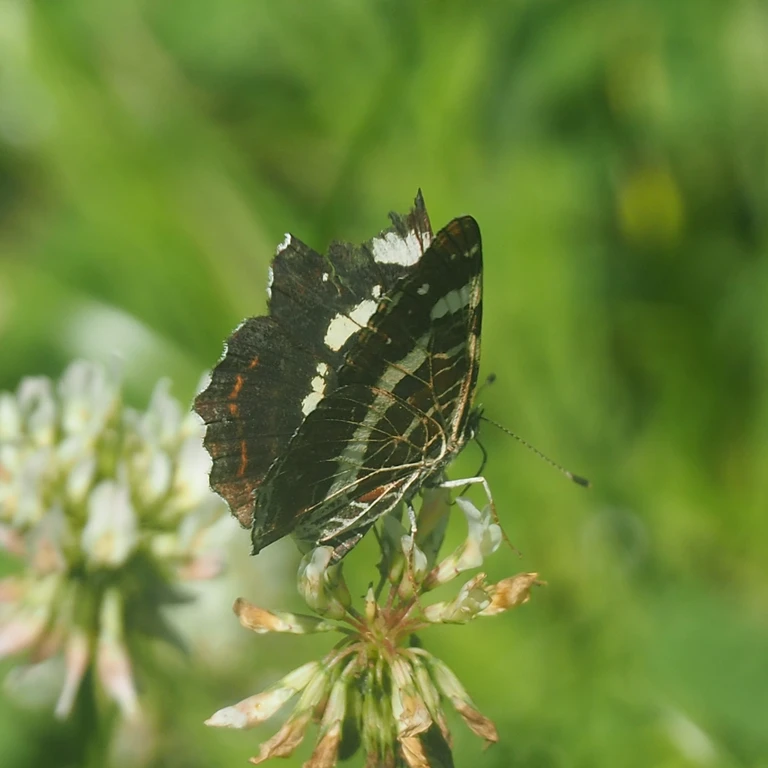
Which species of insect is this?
Araschnia levana
